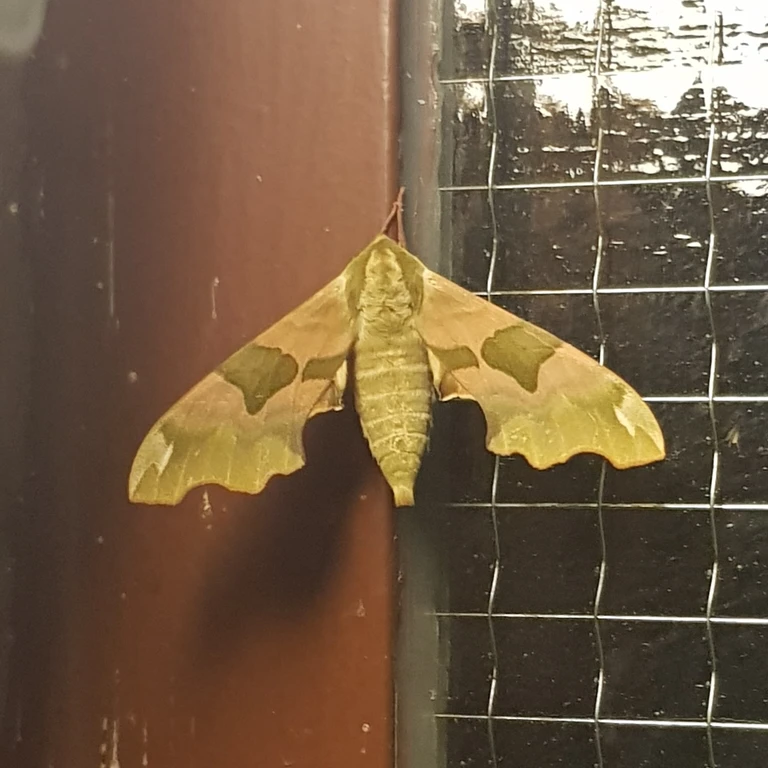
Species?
Mimas tiliae
